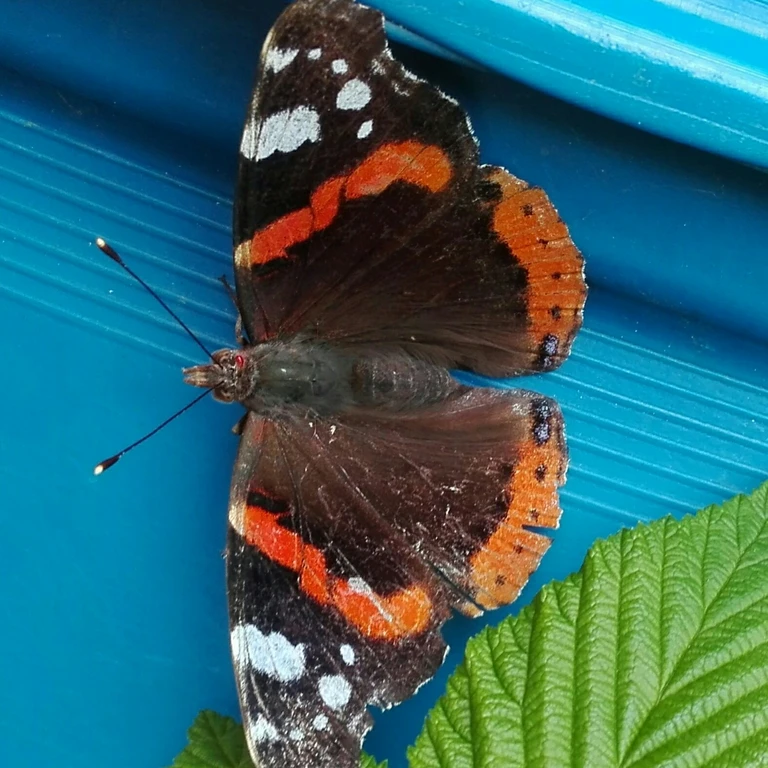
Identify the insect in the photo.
Vanessa atalanta
